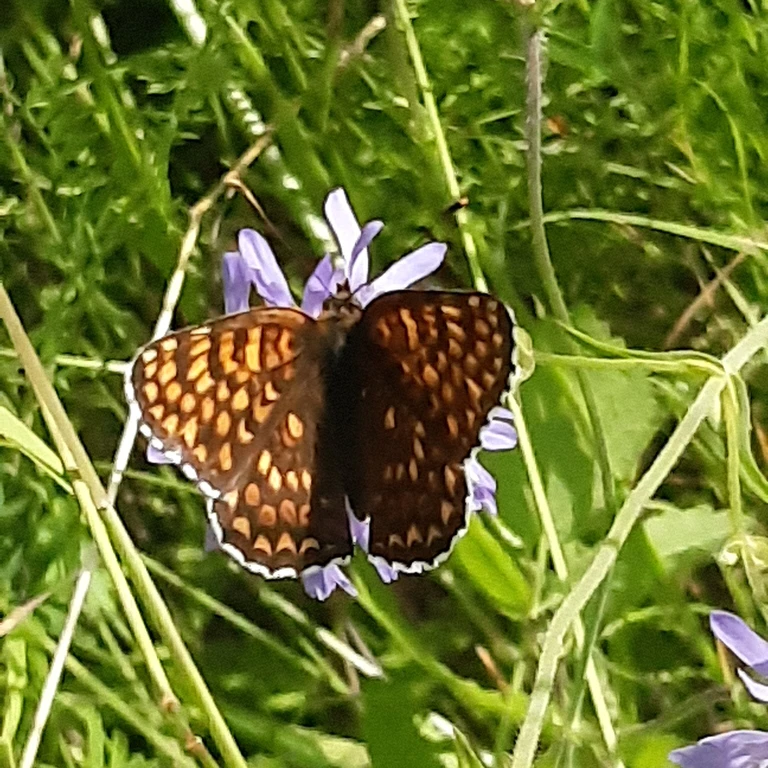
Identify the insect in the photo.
Melitaea phoebe
